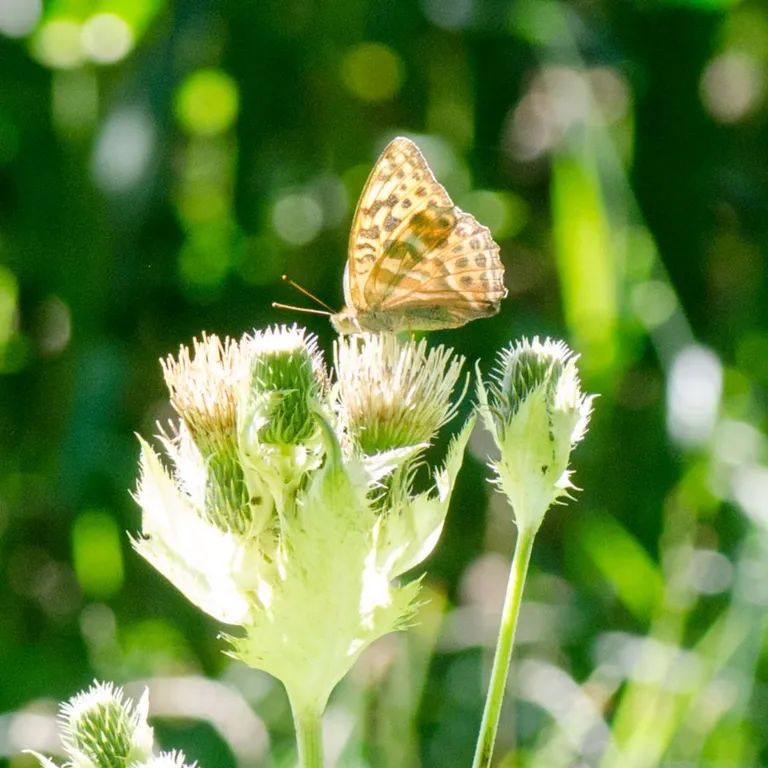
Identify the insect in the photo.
Argynnis paphia
